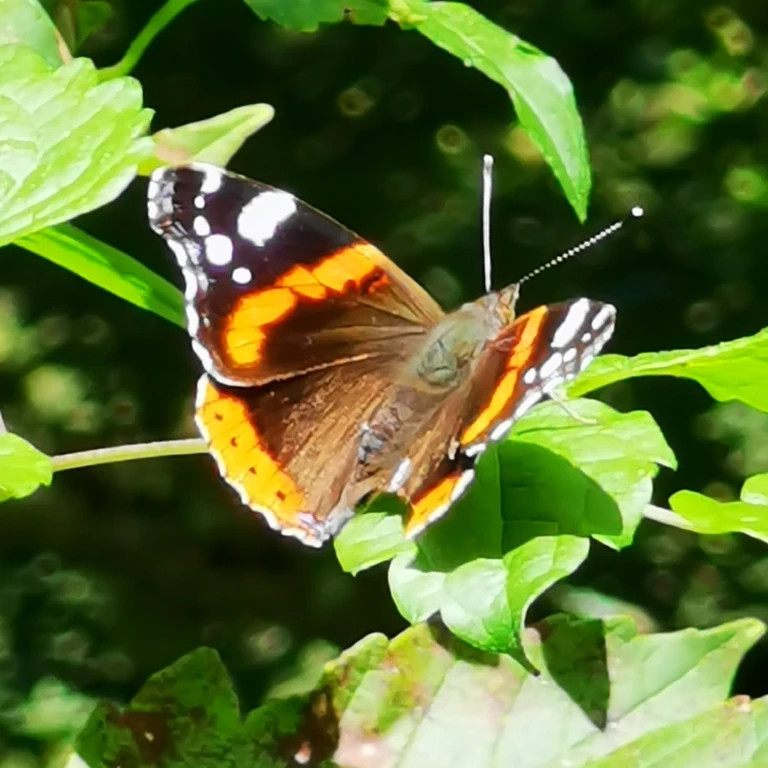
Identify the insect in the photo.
Vanessa atalanta
